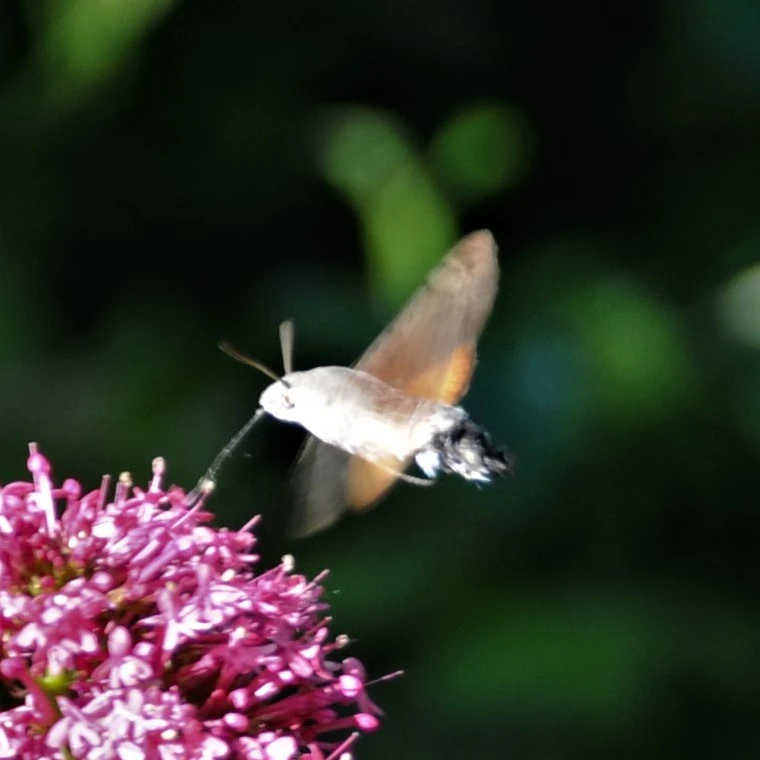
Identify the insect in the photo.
Macroglossum stellatarum
